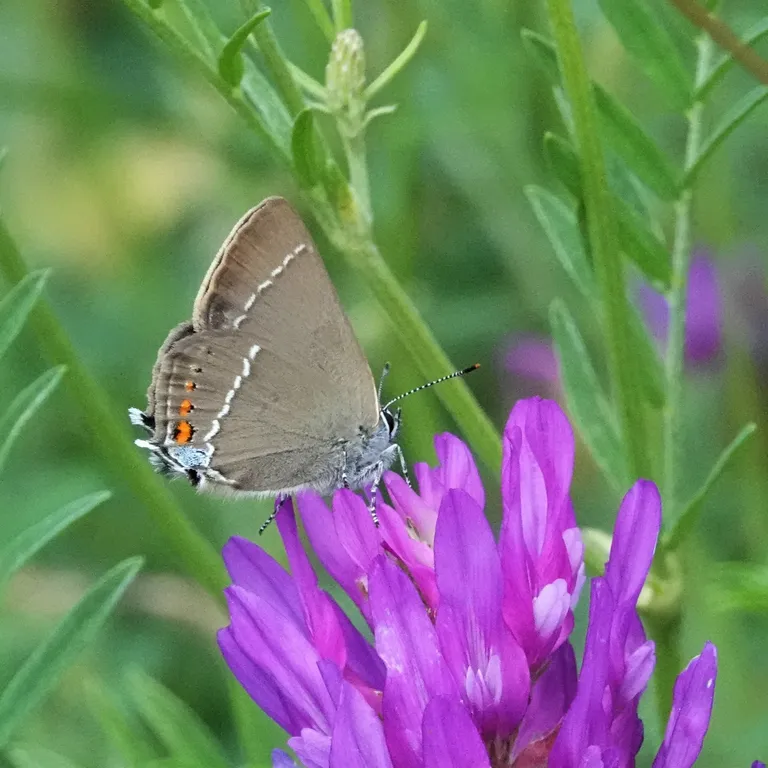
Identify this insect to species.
Satyrium spini (also Tuttiola spini)
